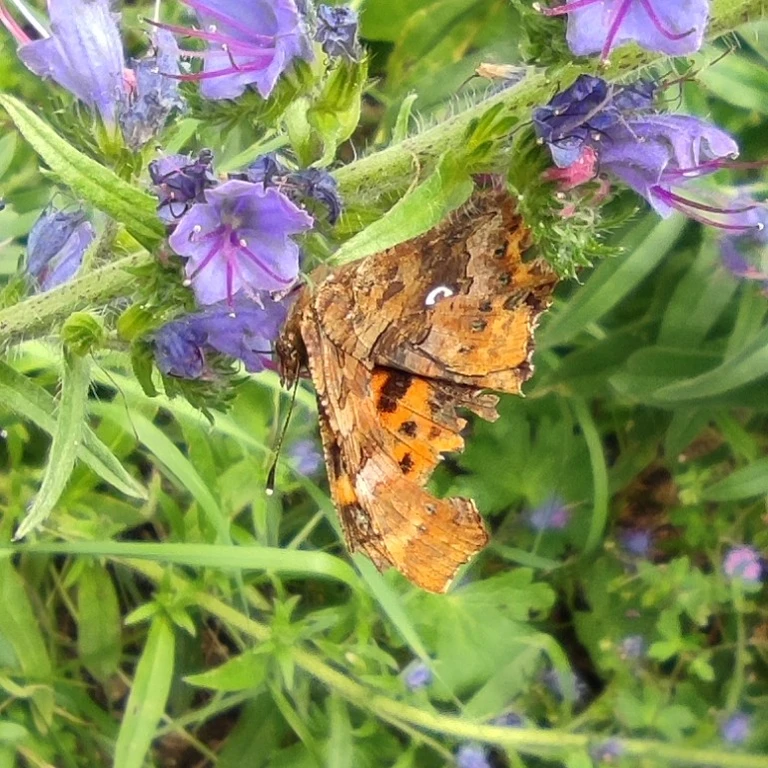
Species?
Polygonia c-album
